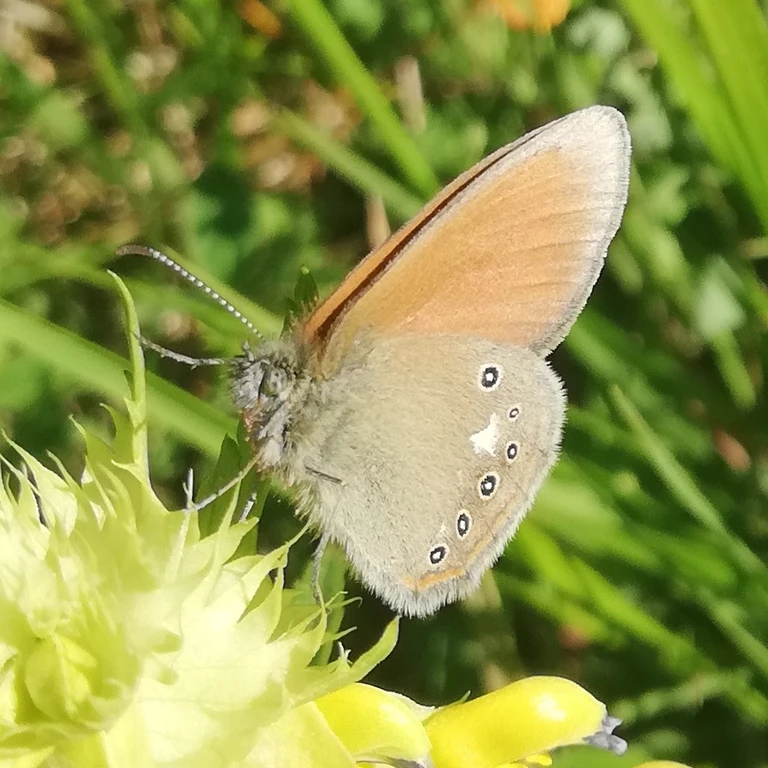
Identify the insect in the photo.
Coenonympha glycerion (also Coenonympha iphis)
